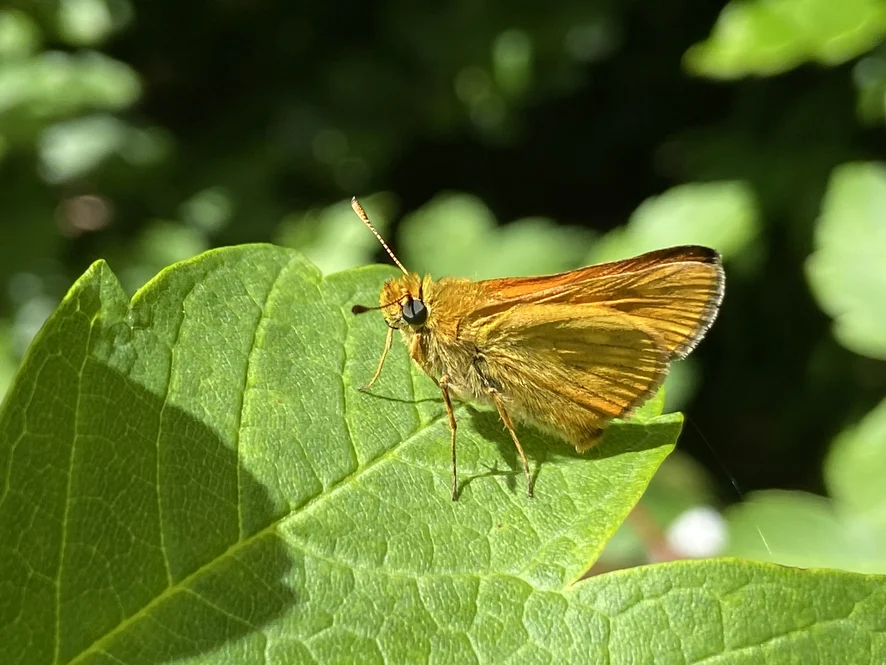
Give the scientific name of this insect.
Ochlodes sylvanus (also Ochlodes venata)
